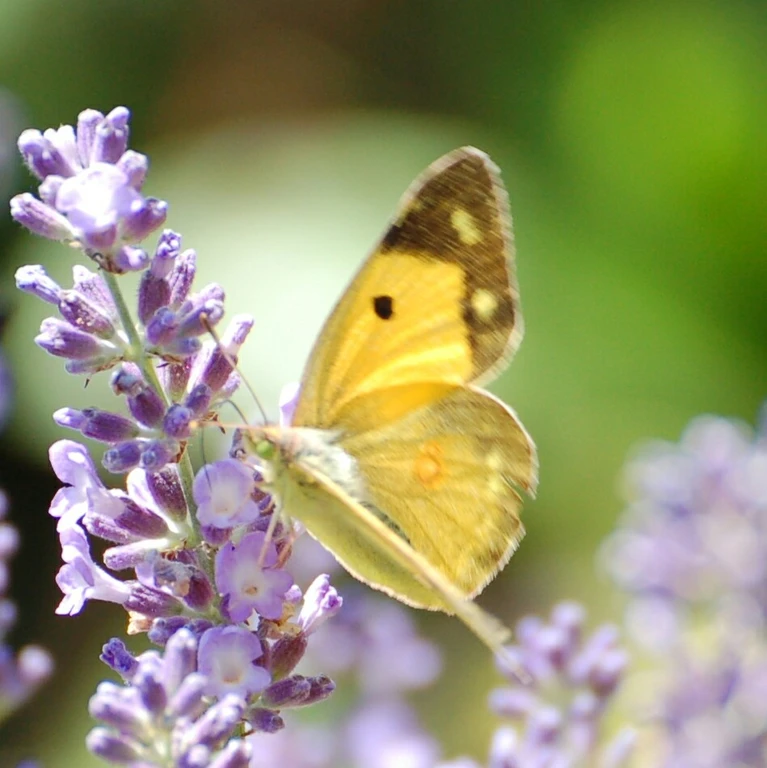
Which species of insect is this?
Colias croceus
